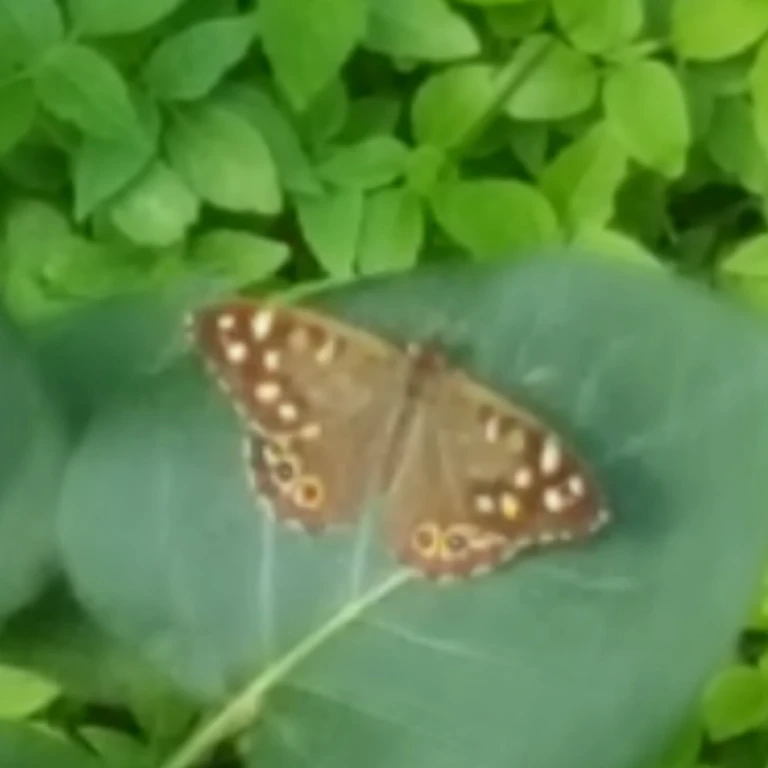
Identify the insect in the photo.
Pararge aegeria
